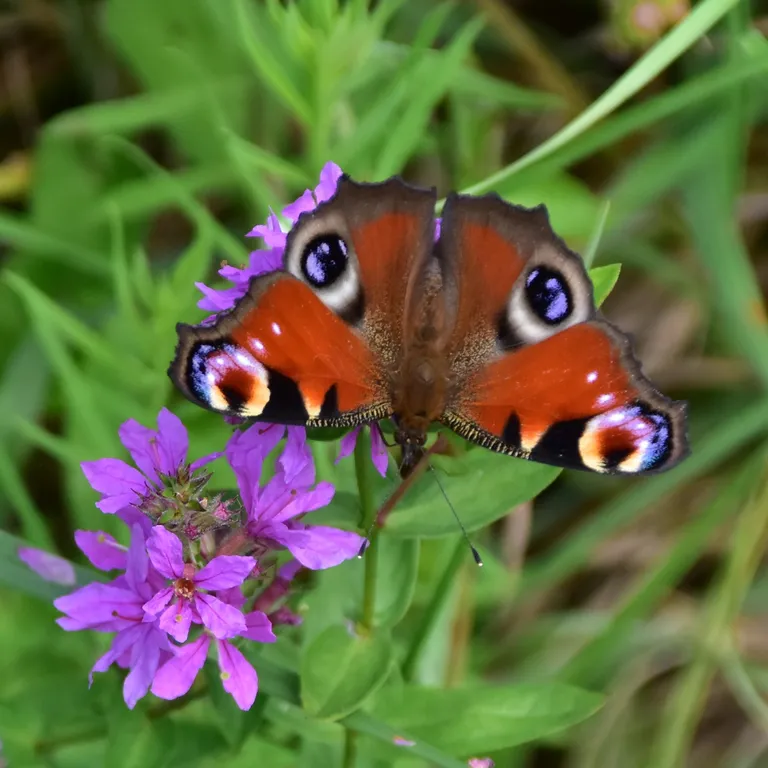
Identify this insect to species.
Aglais io
